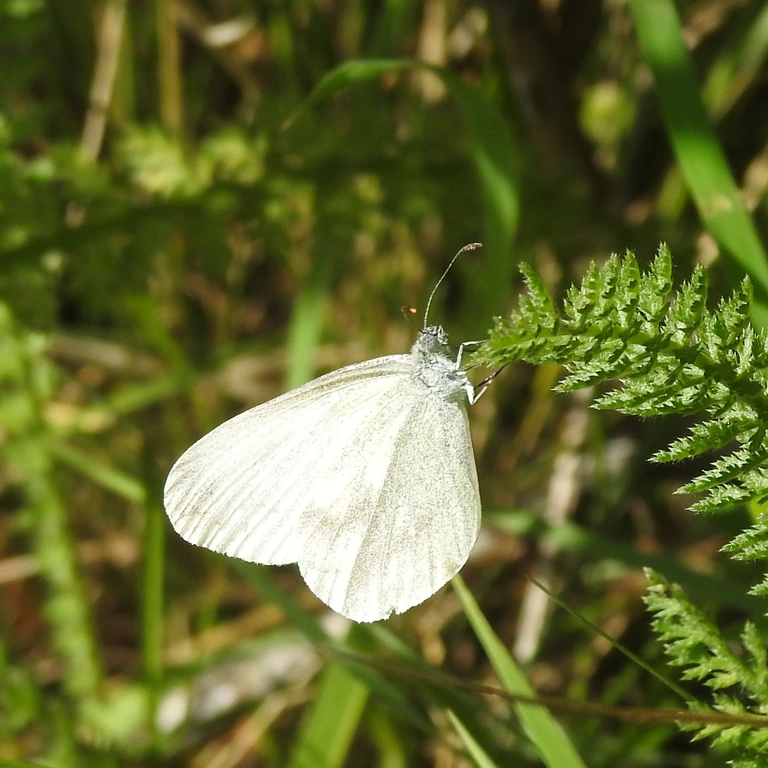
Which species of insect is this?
Leptidea sinapis/juvernica
